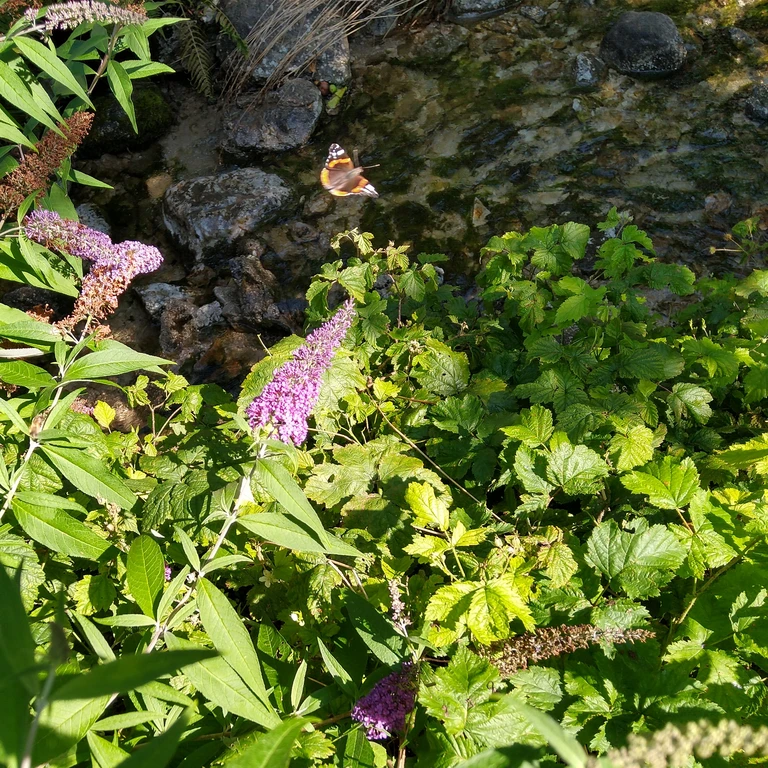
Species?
Vanessa atalanta
